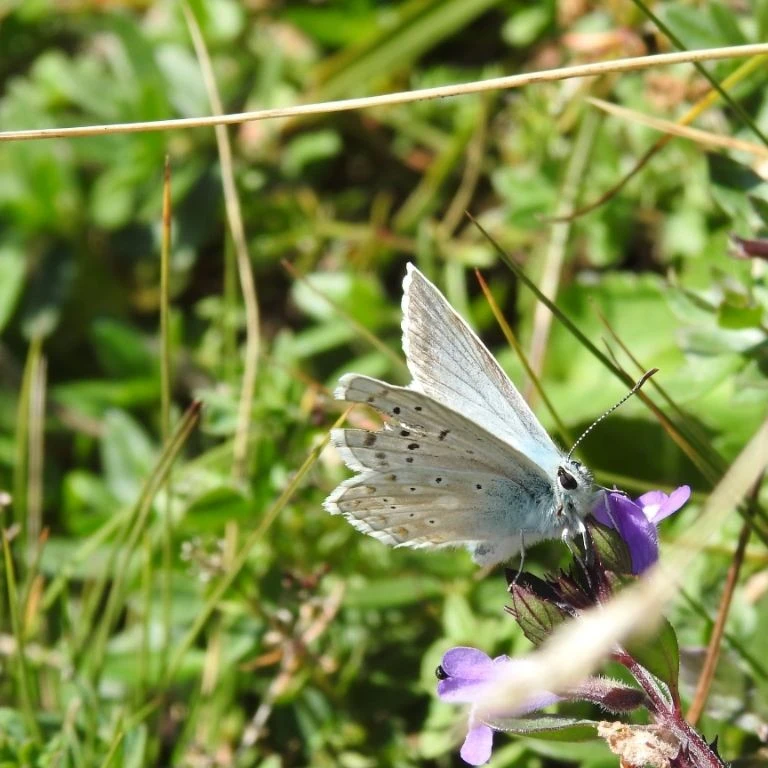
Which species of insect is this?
Lysandra coridon
